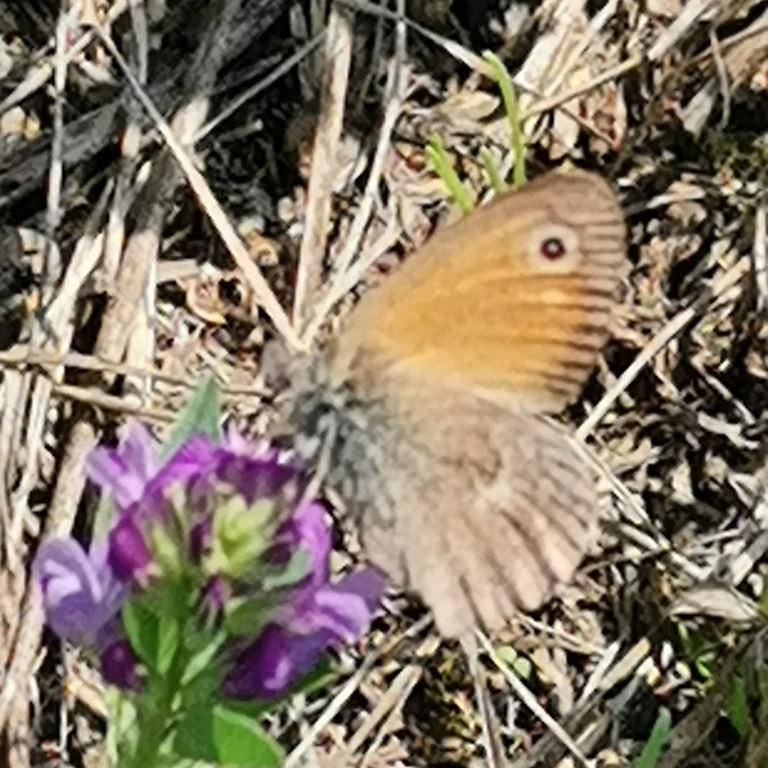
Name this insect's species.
Coenonympha pamphilus
